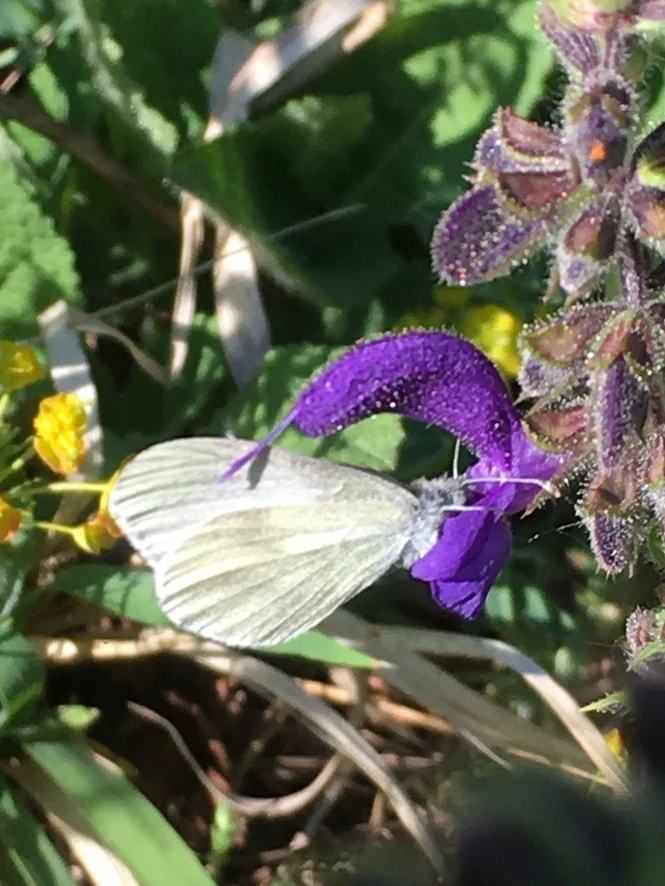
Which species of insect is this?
Leptidea sinapis/juvernica
